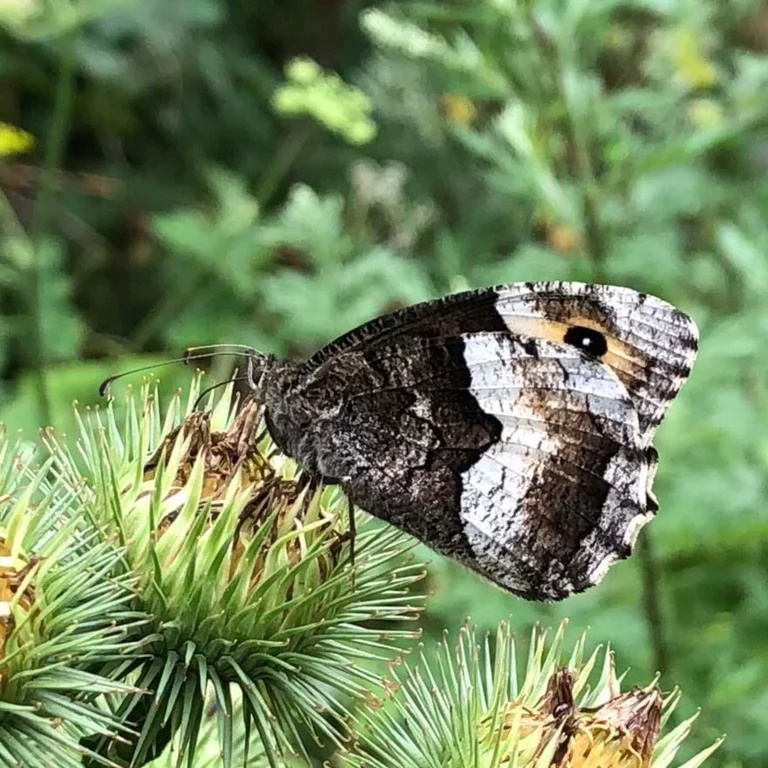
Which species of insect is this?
Hipparchia alcyone
